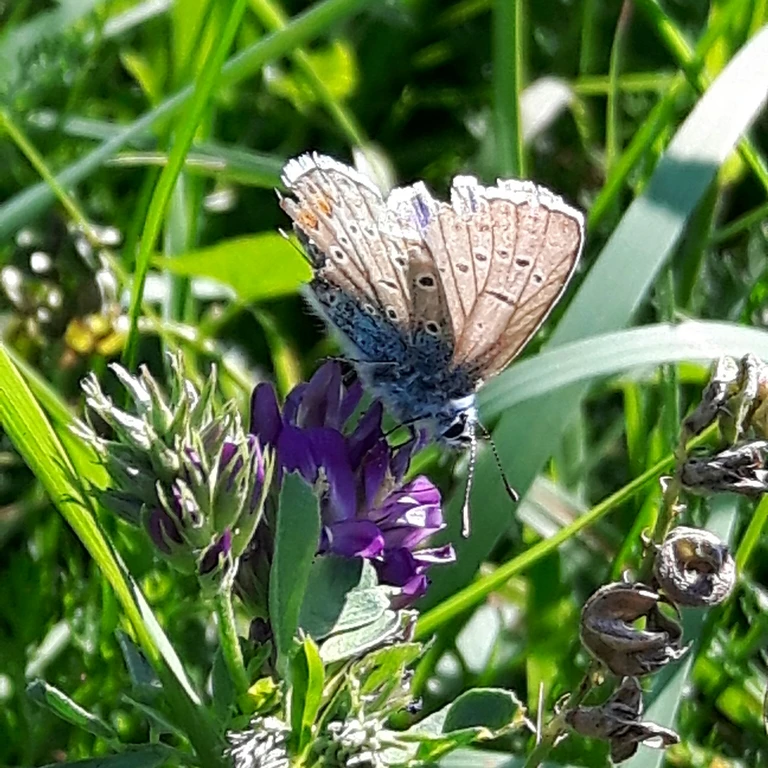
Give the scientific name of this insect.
Polyommatus icarus
